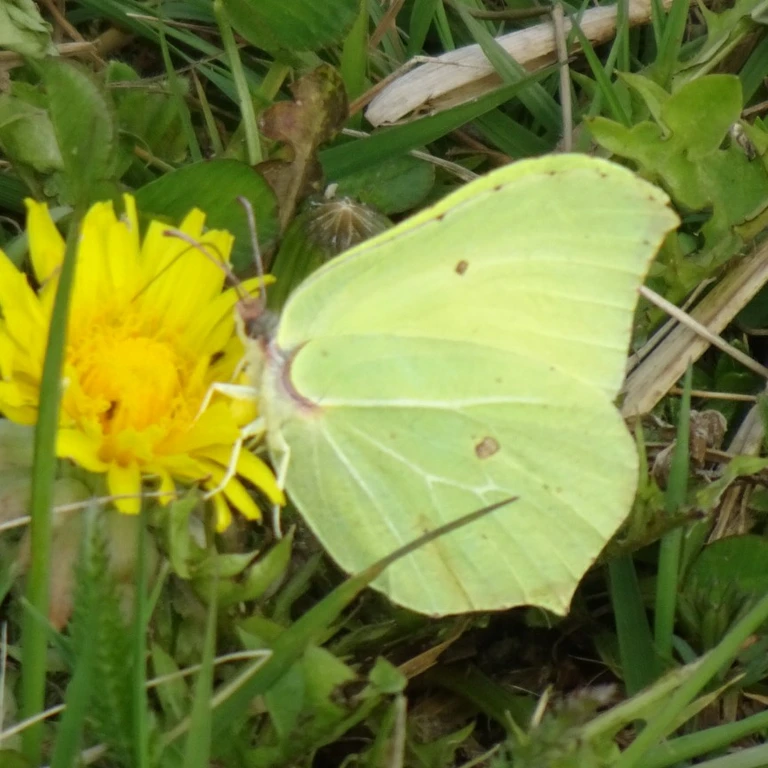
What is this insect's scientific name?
Gonepteryx rhamni
